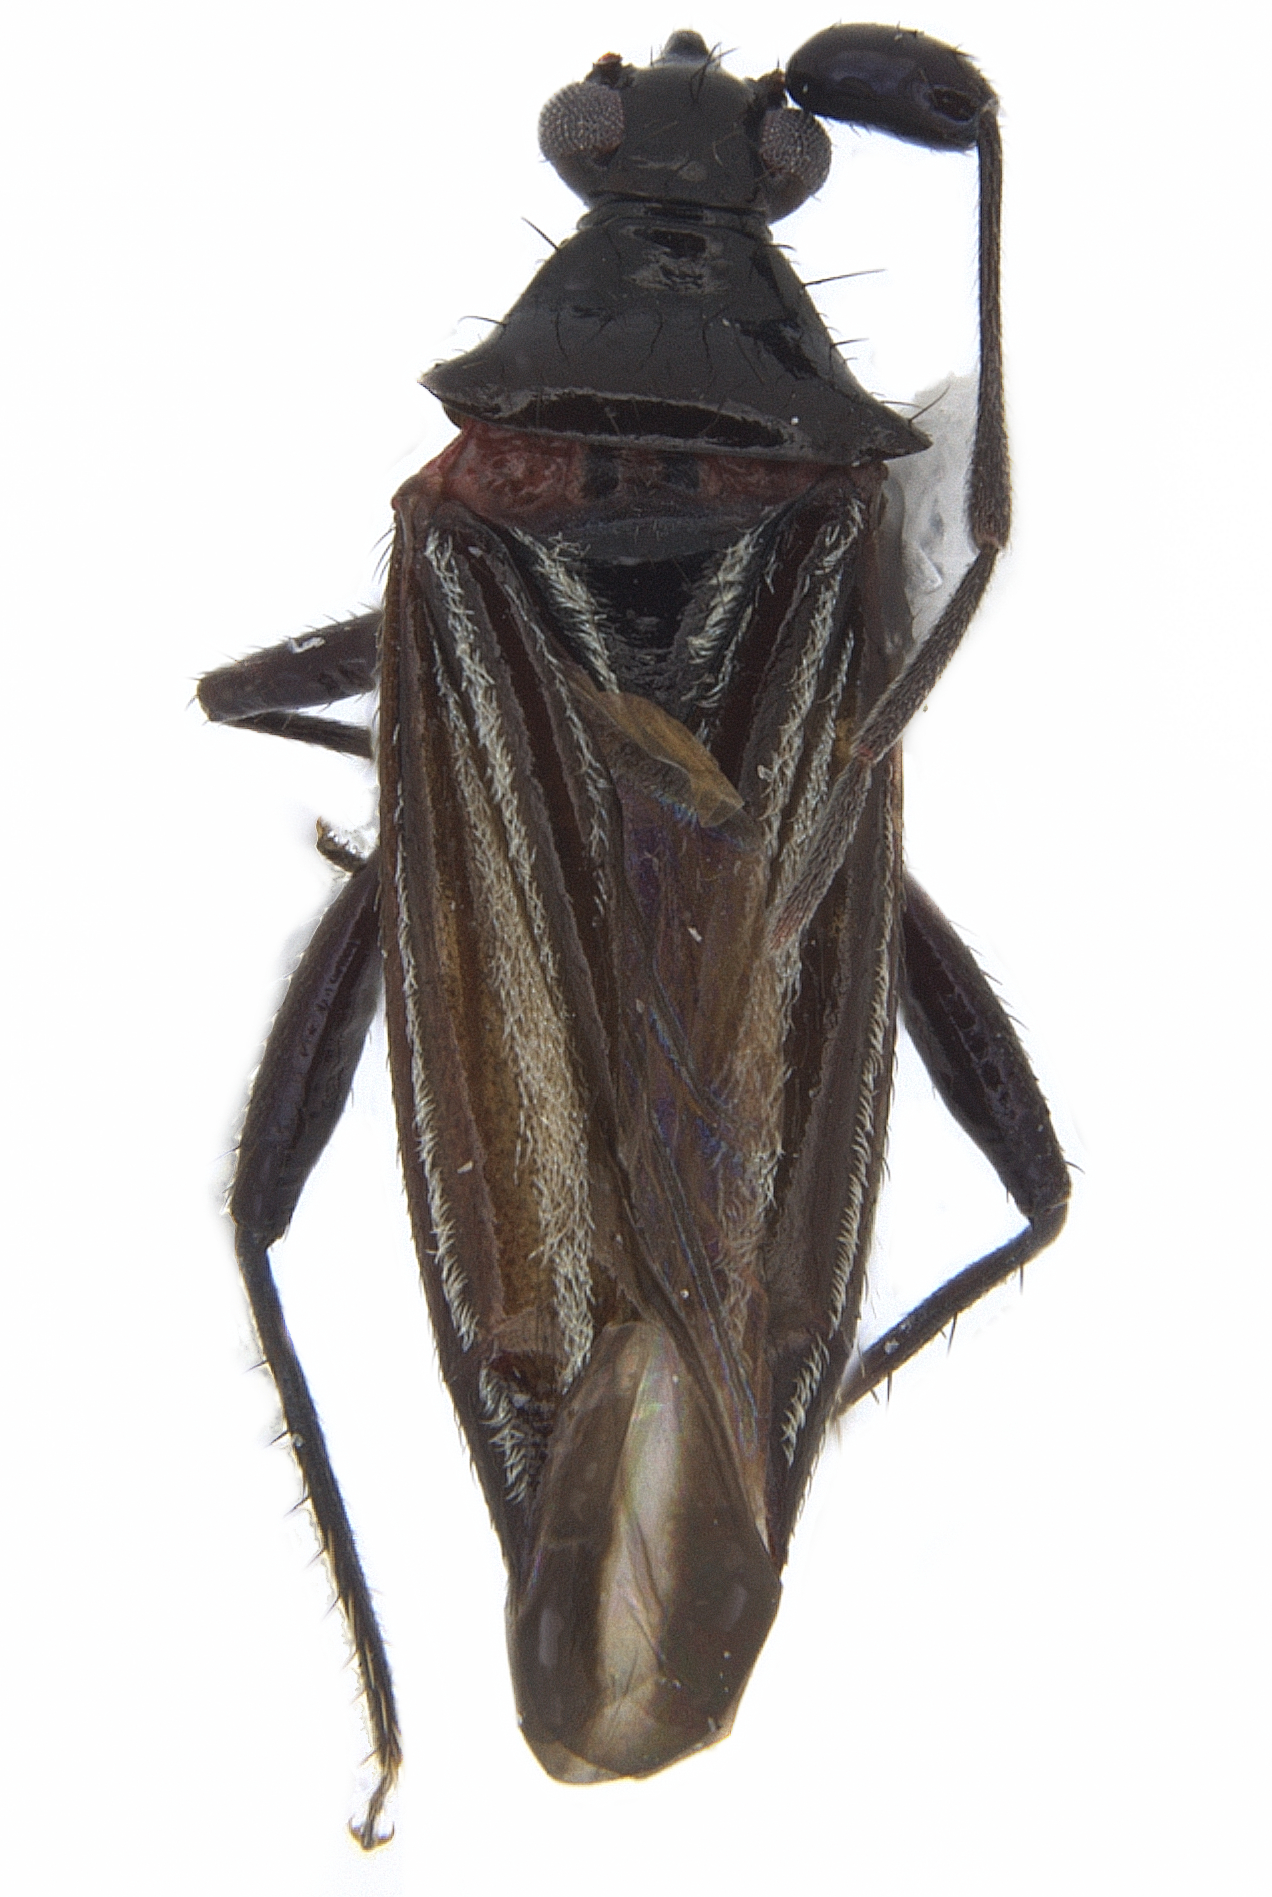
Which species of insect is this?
Eurotas brasilianus
